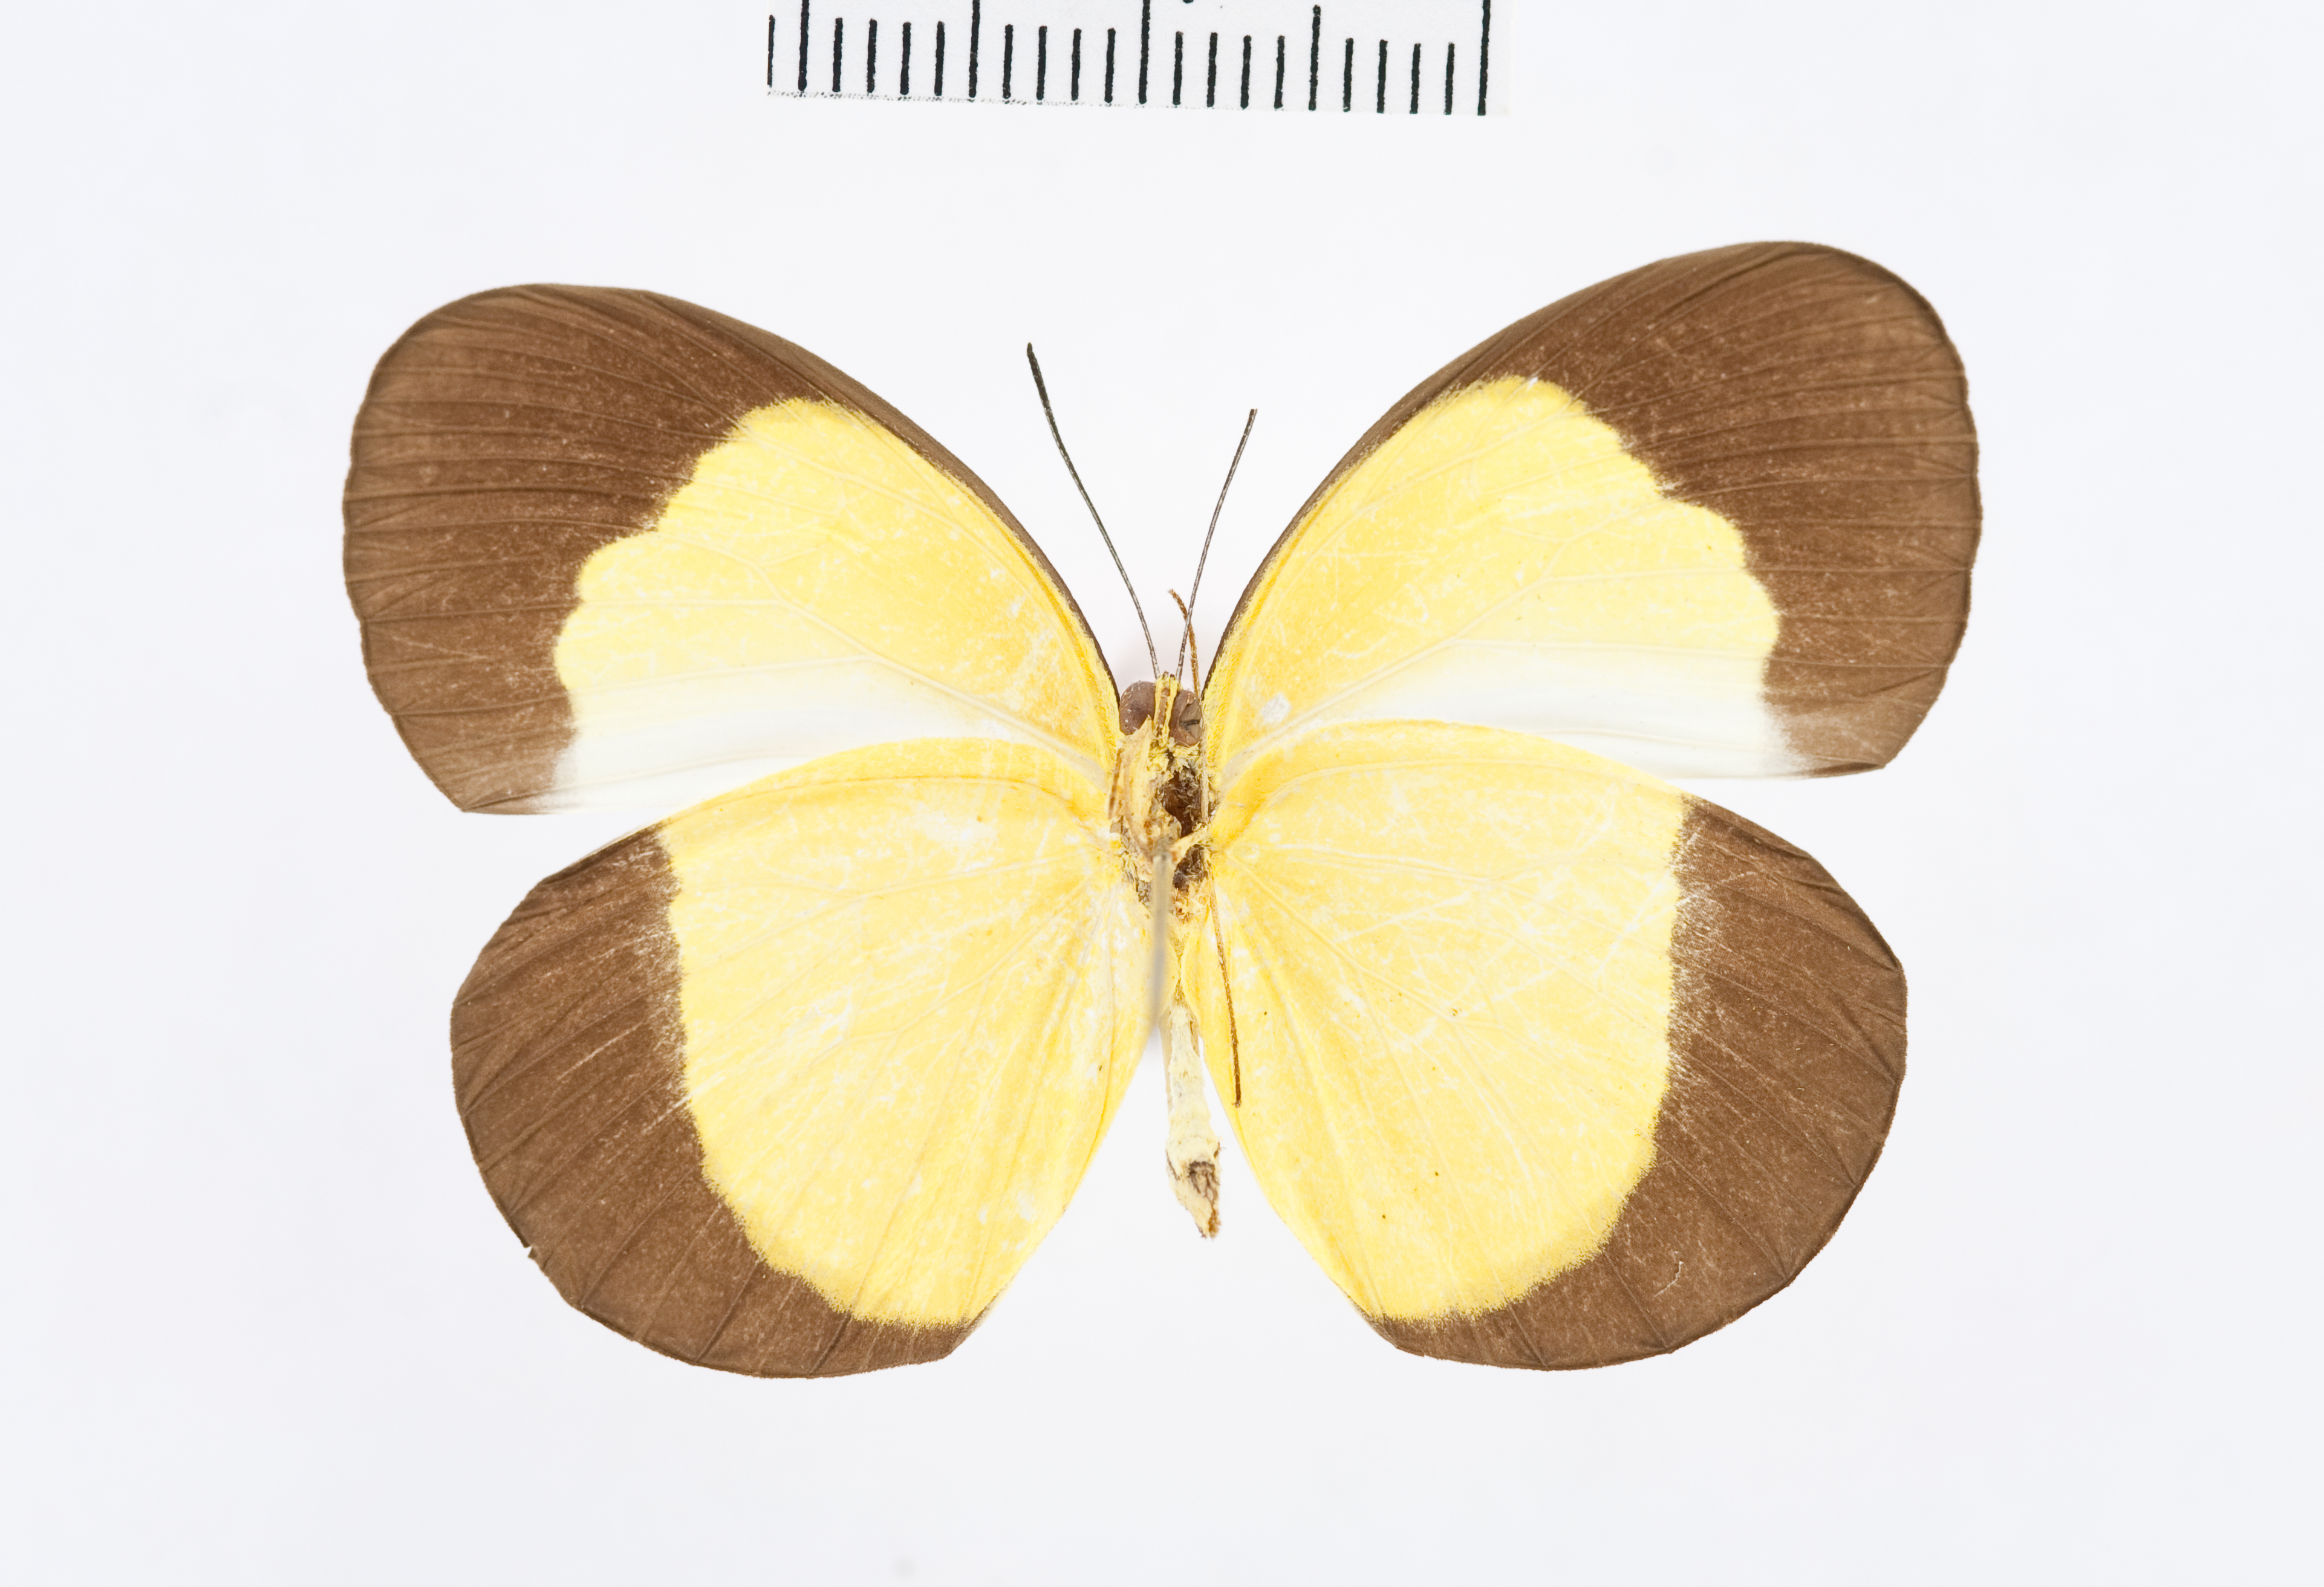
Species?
Eurema candida
